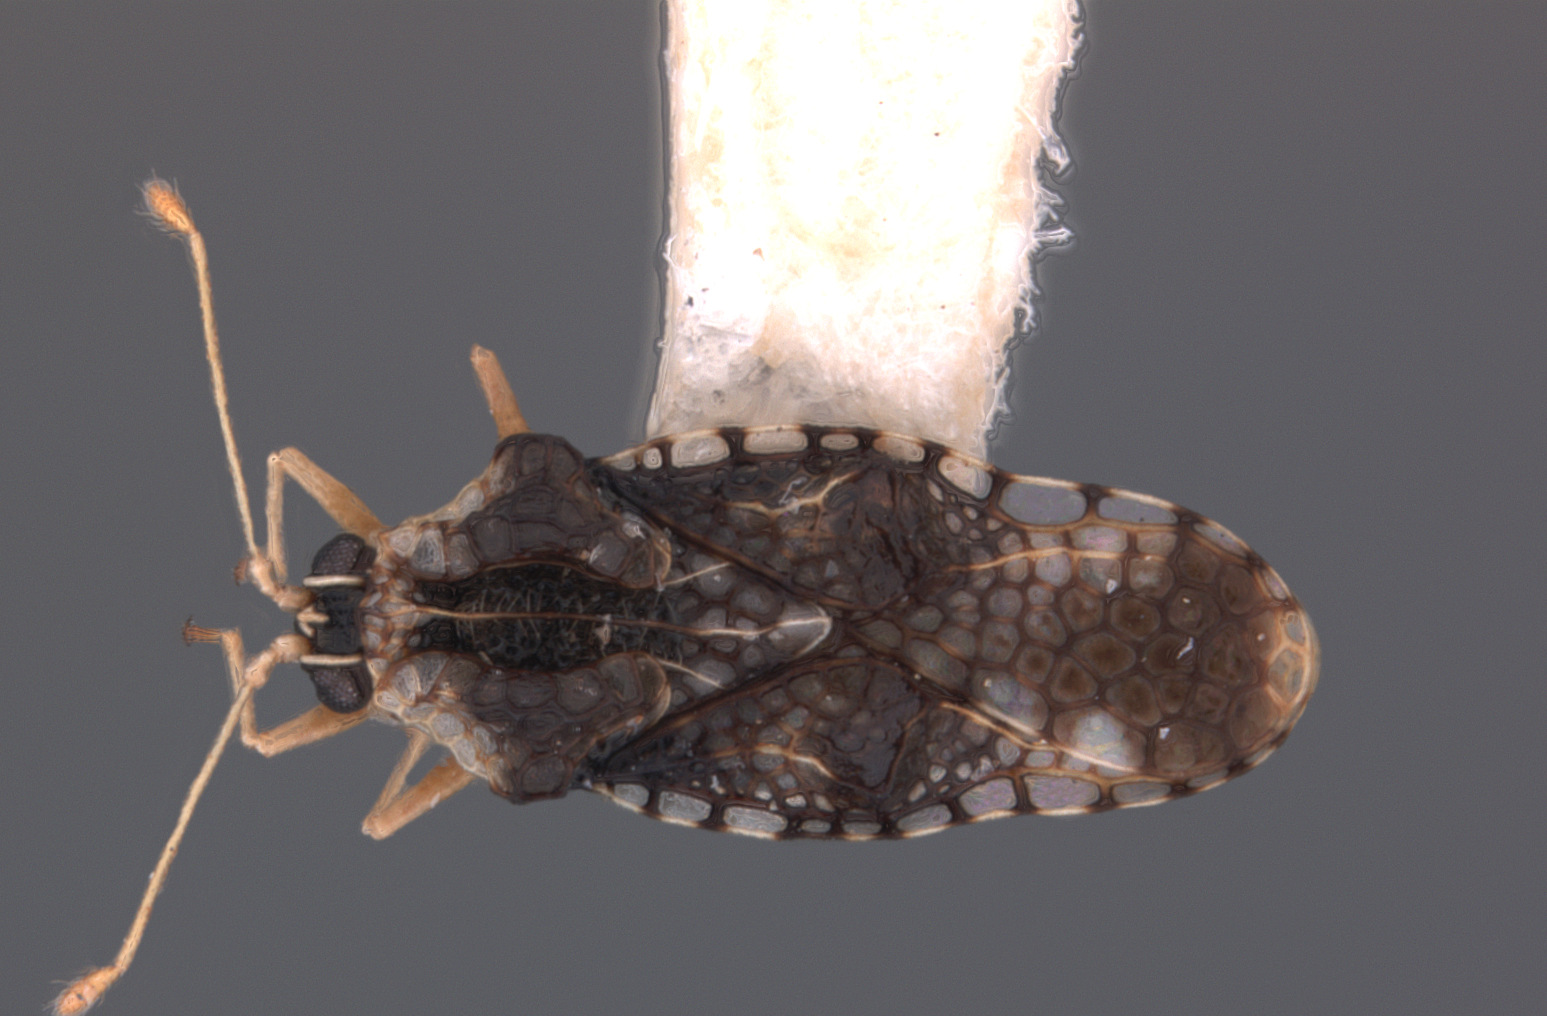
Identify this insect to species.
Naochila engys
